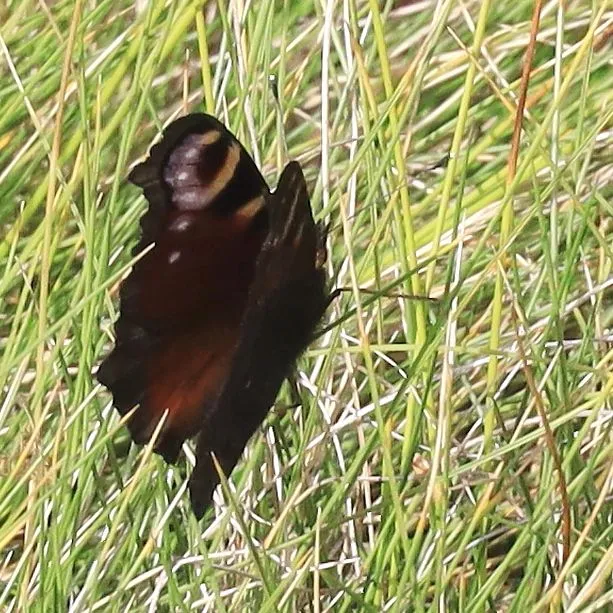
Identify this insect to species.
Aglais io
